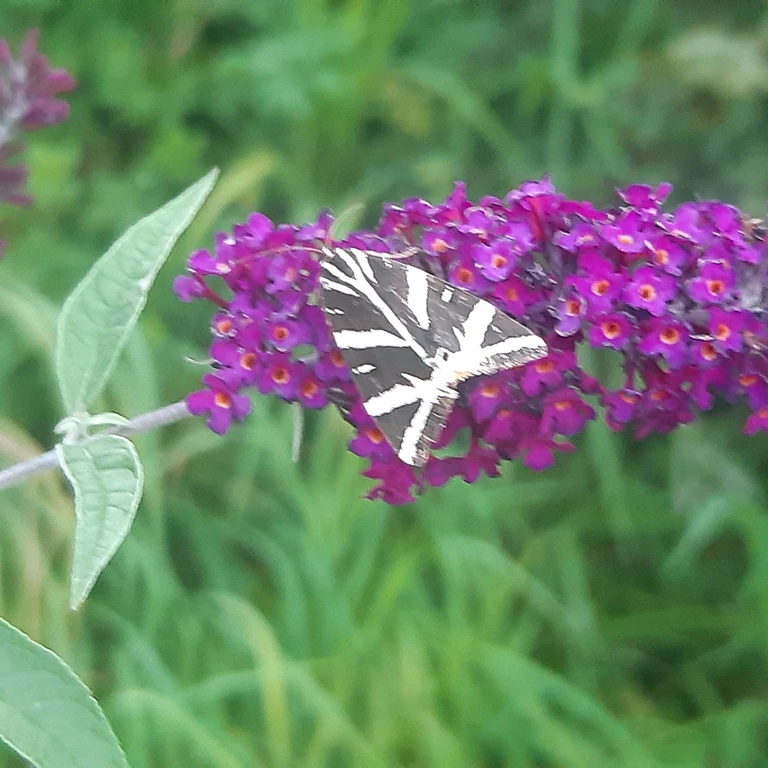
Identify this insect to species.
Euplagia quadripunctaria
